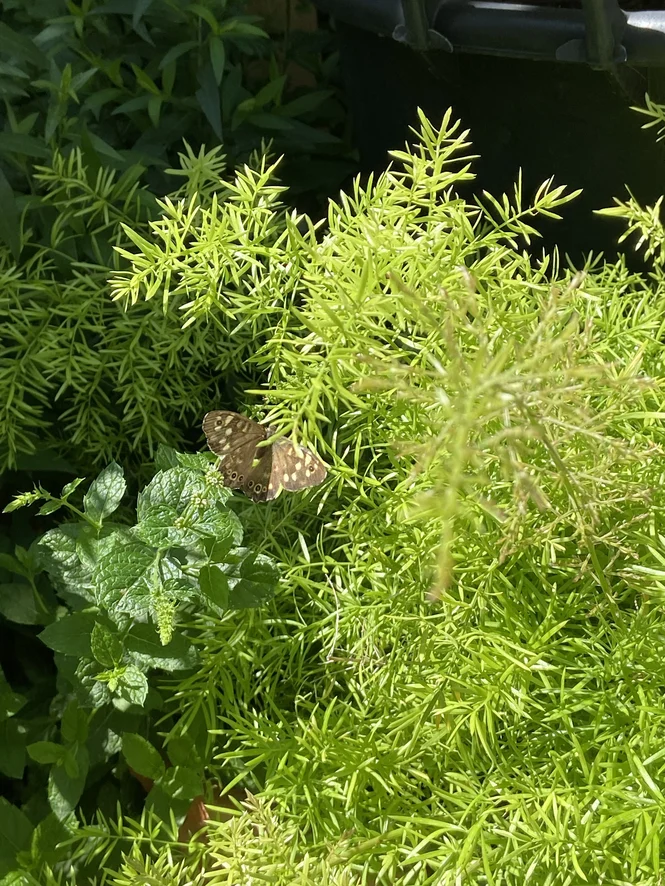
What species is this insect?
Pararge aegeria
